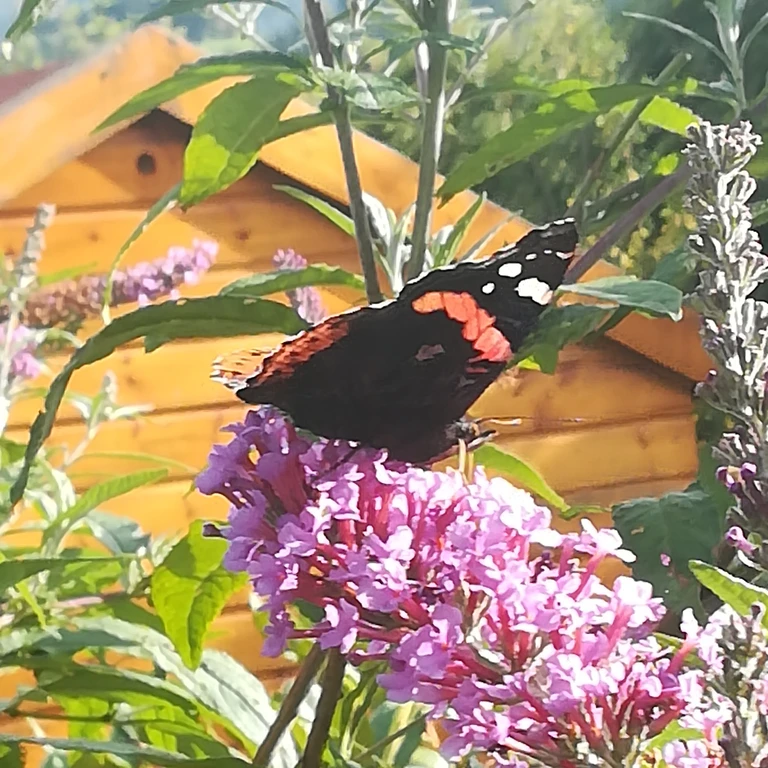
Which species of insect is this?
Vanessa atalanta
